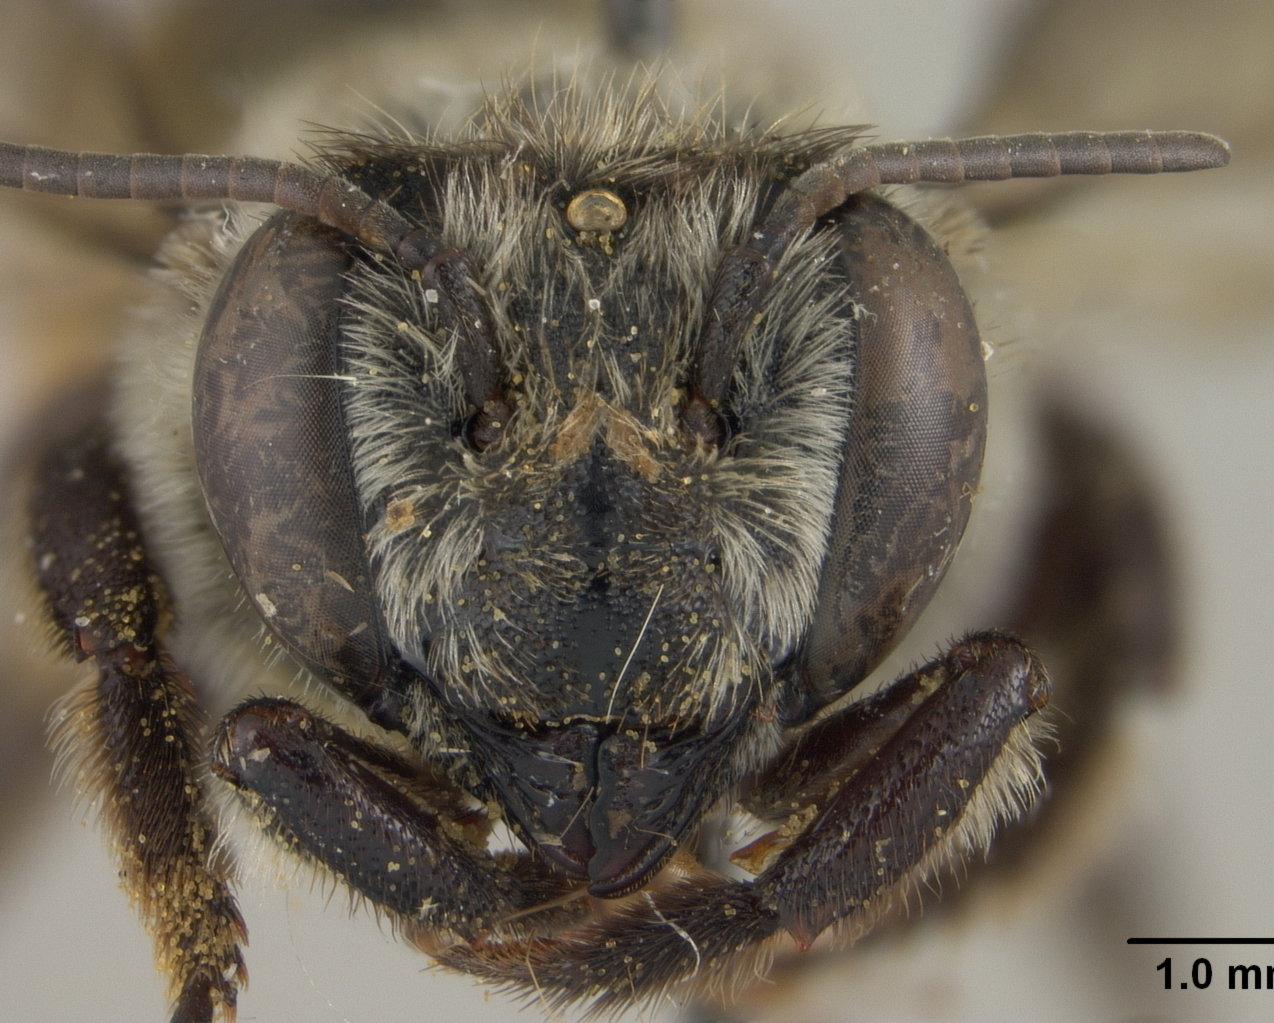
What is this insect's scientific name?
Megachile loiensis
